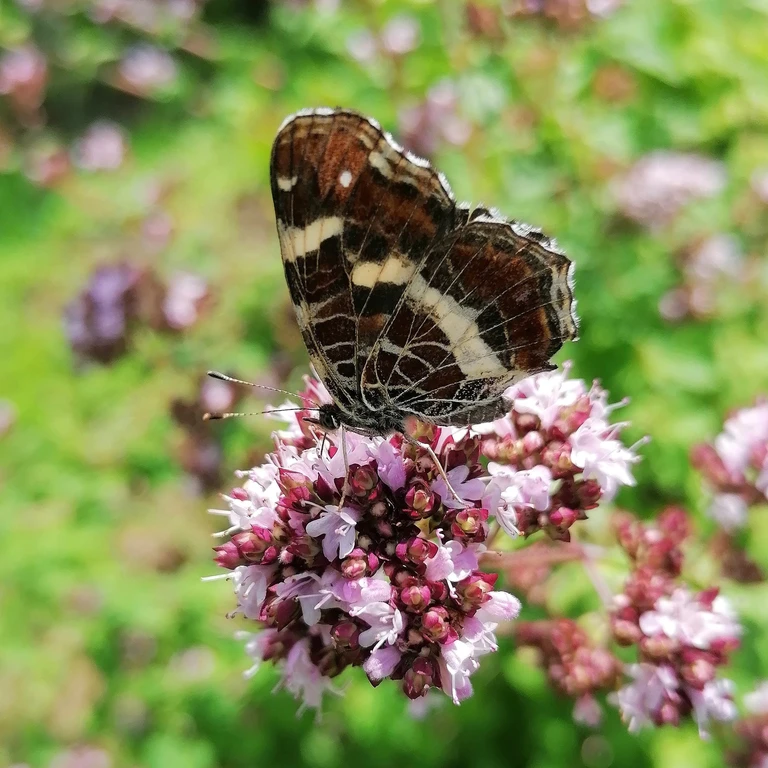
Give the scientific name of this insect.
Araschnia levana
